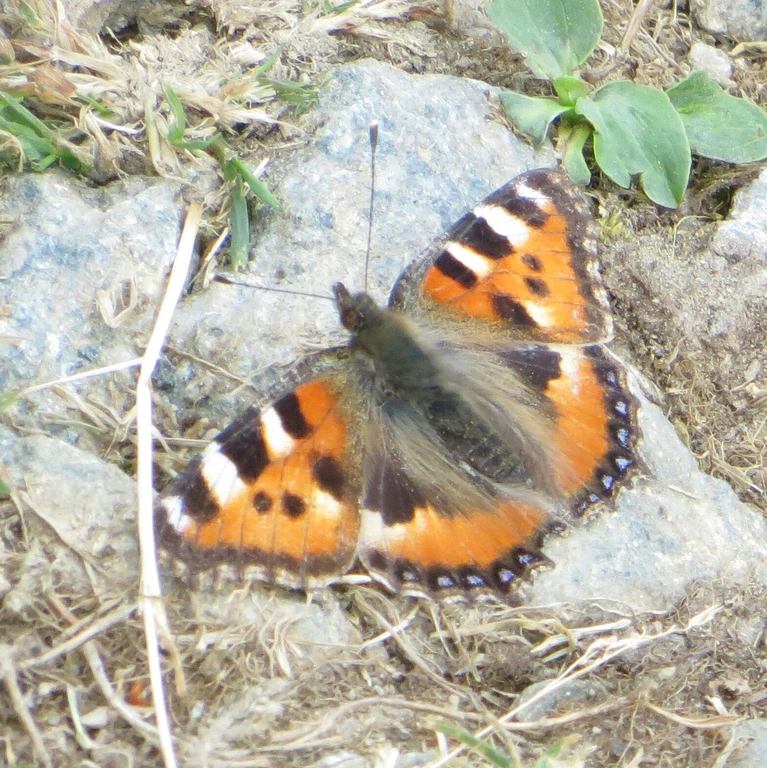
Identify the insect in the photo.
Aglais urticae
